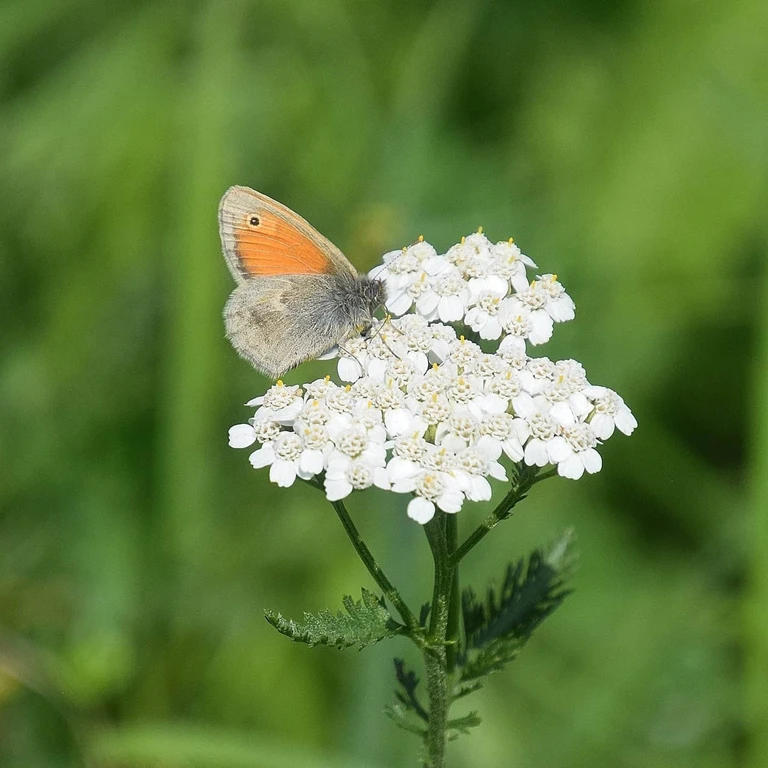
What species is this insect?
Coenonympha pamphilus
